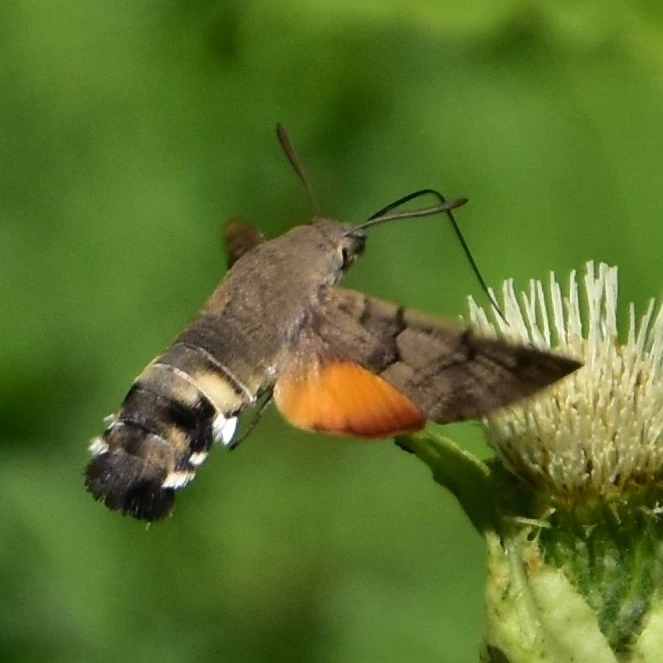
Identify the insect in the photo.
Macroglossum stellatarum
